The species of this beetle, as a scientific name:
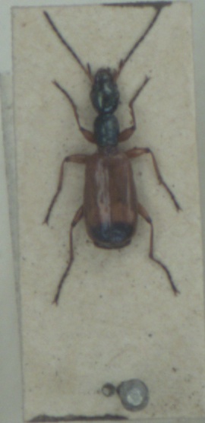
Odacantha melanura
